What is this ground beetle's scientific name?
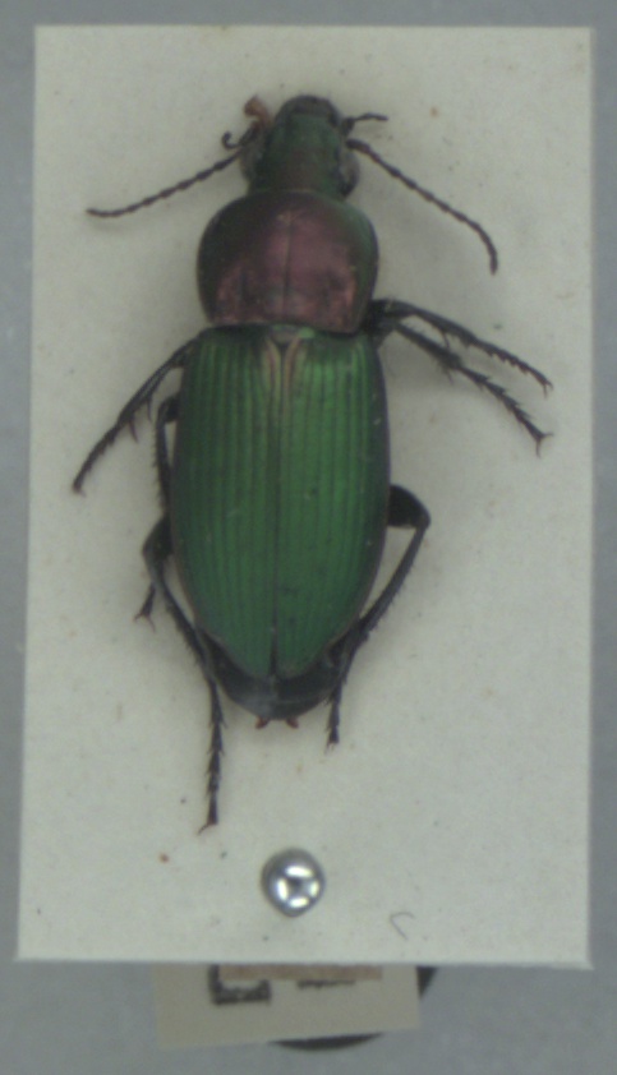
Poecilus kugelanni
